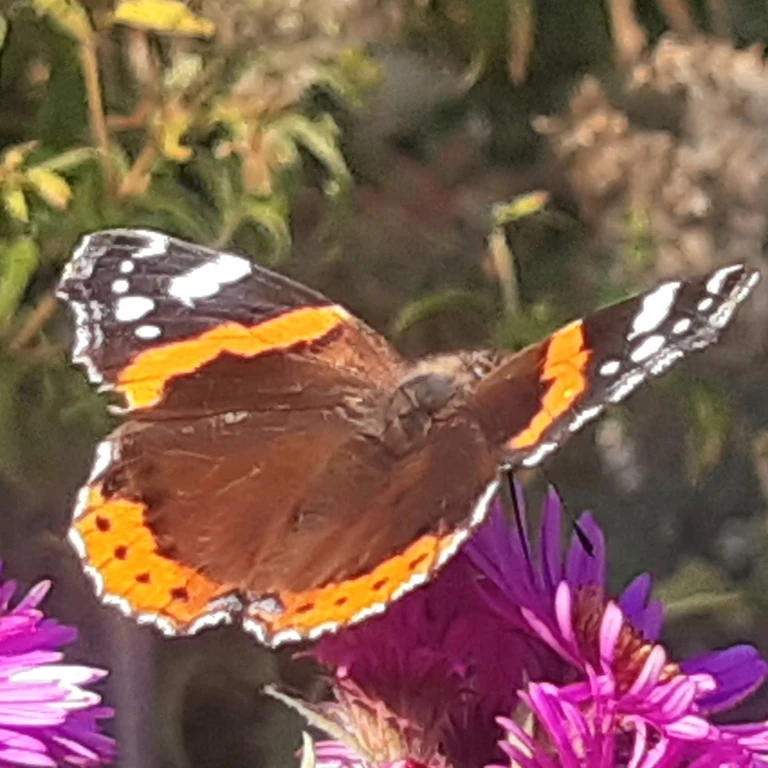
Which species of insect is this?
Vanessa atalanta
